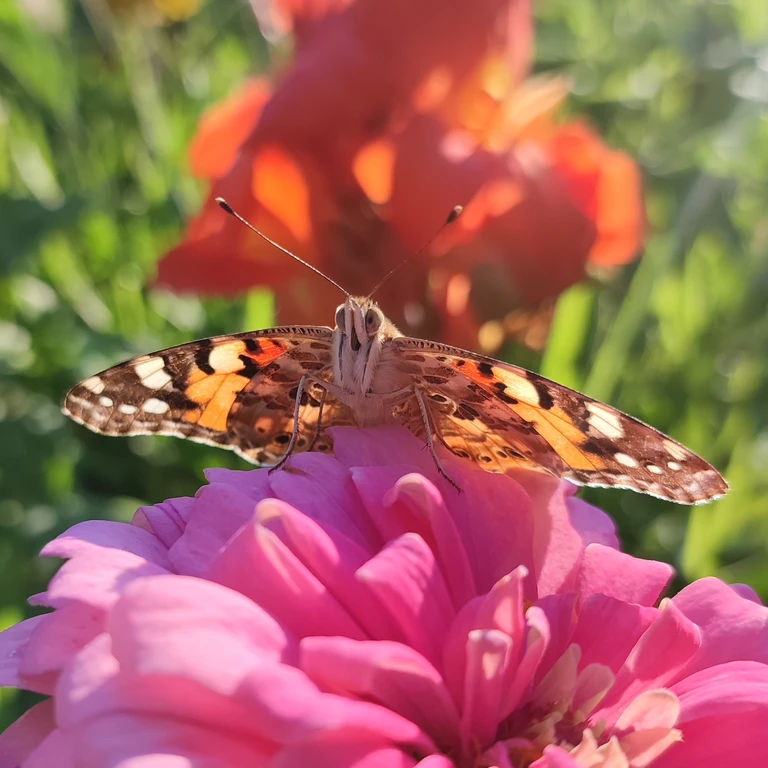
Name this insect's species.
Vanessa cardui
